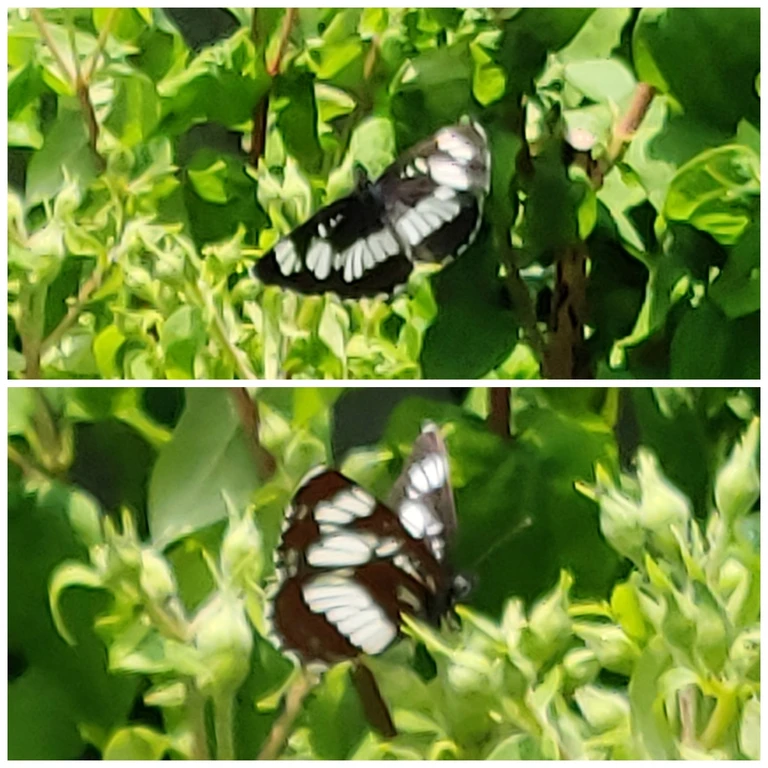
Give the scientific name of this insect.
Neptis rivularis
